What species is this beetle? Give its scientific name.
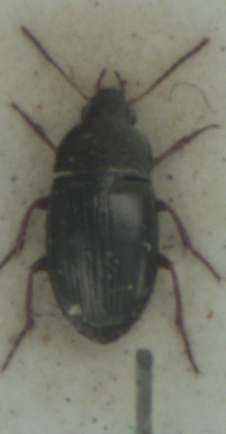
Amara anthobia
